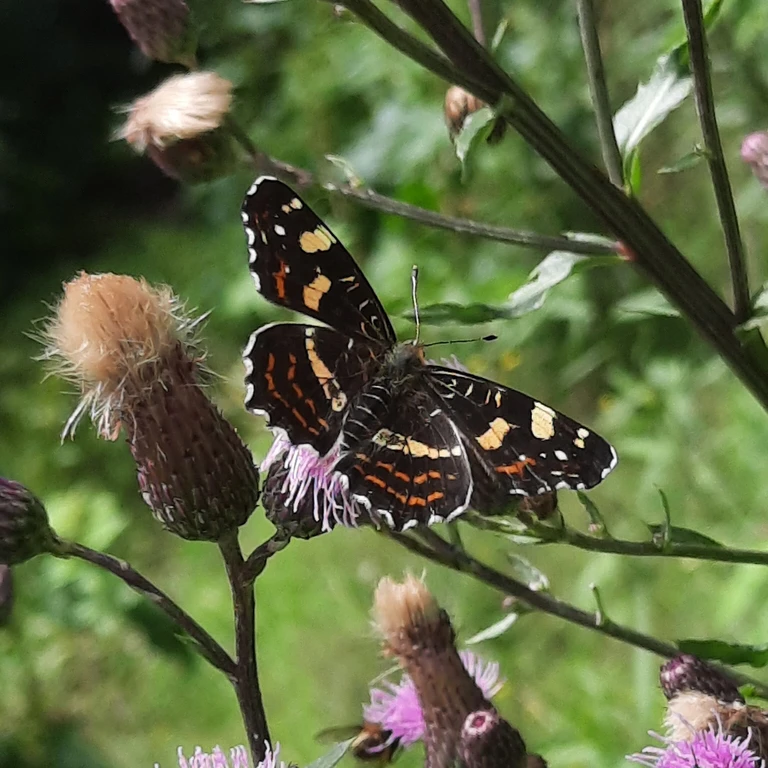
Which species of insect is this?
Araschnia levana
